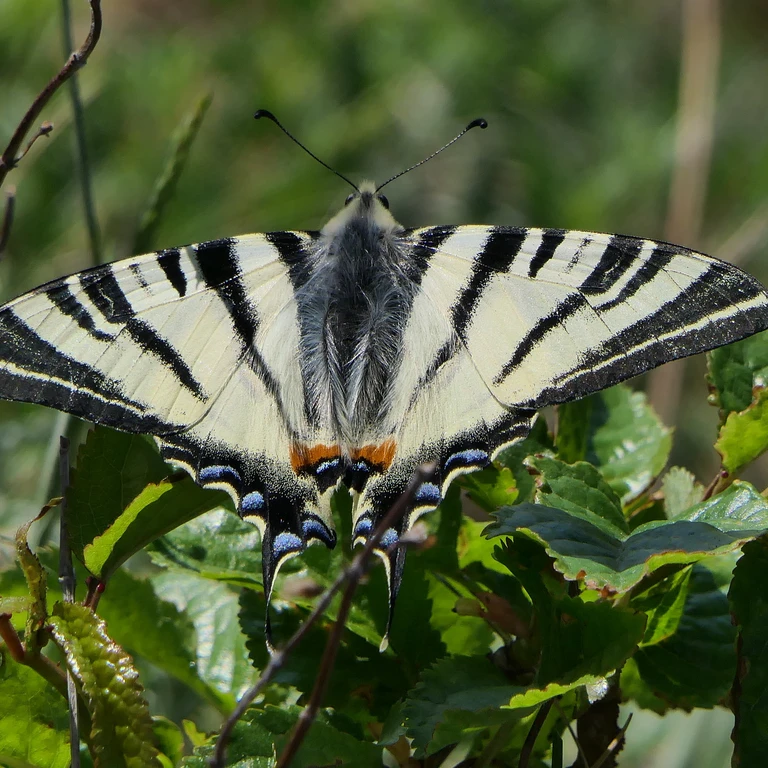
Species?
Iphiclides podalirius
